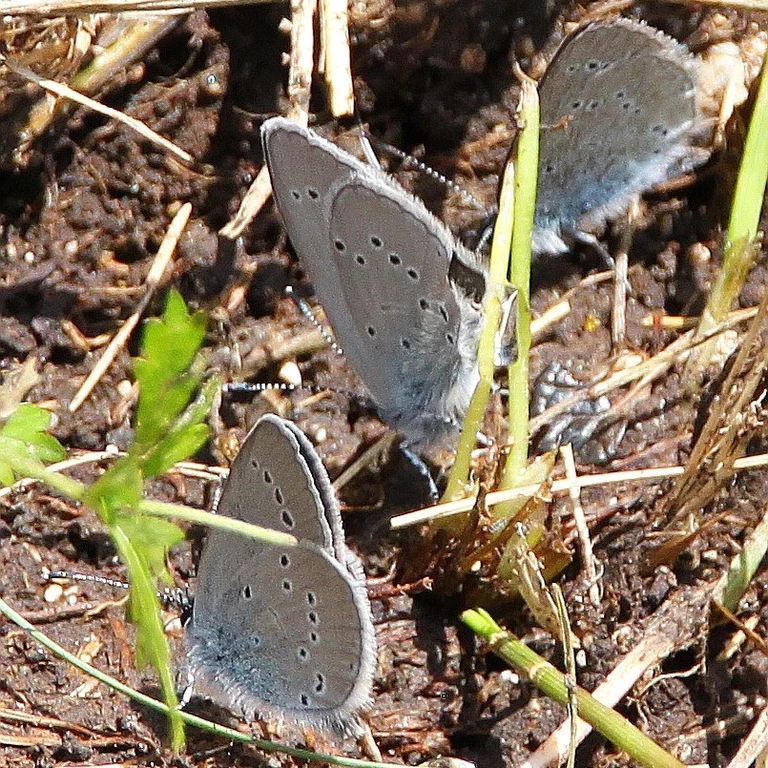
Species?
Cupido minimus
